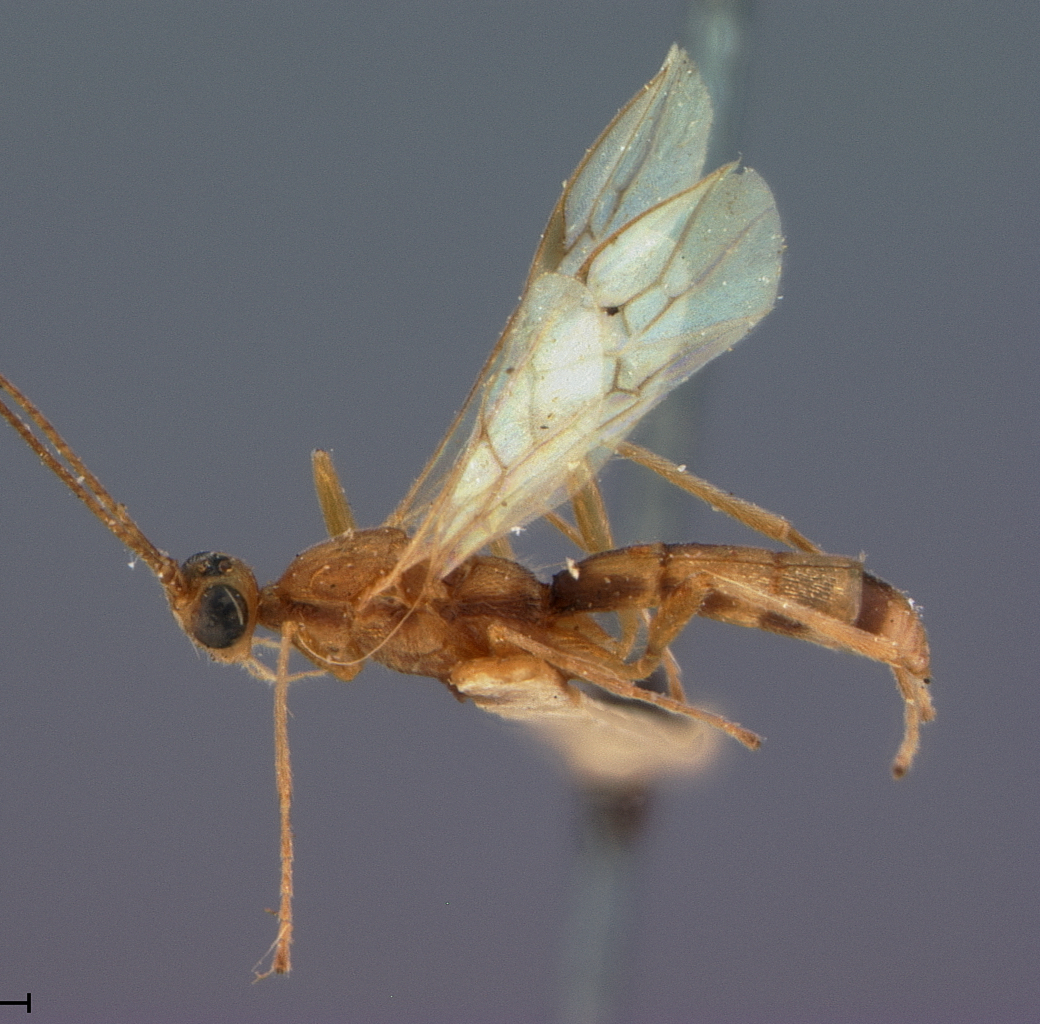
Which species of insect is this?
Rhogas separatus
